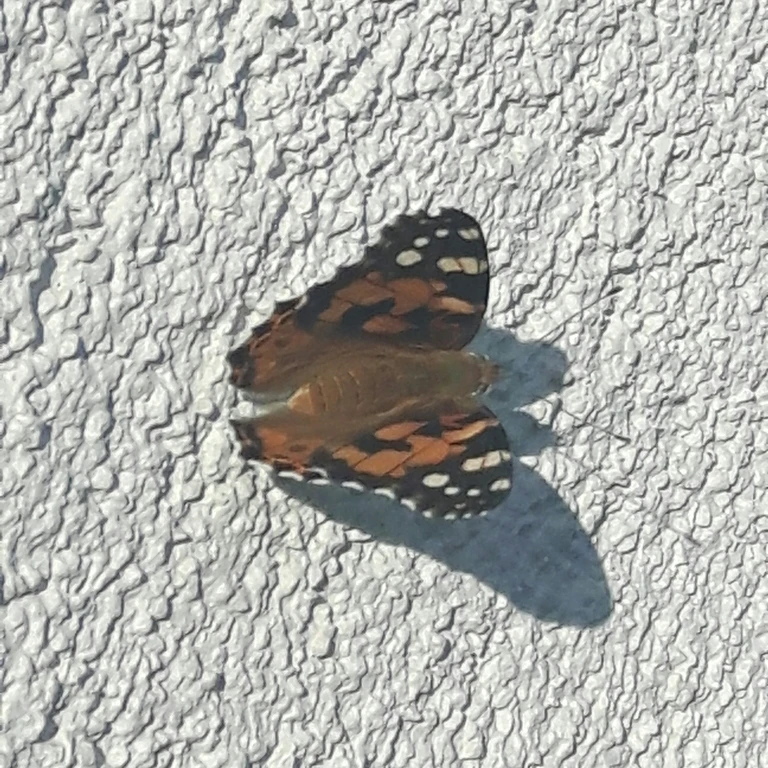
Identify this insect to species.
Vanessa cardui
